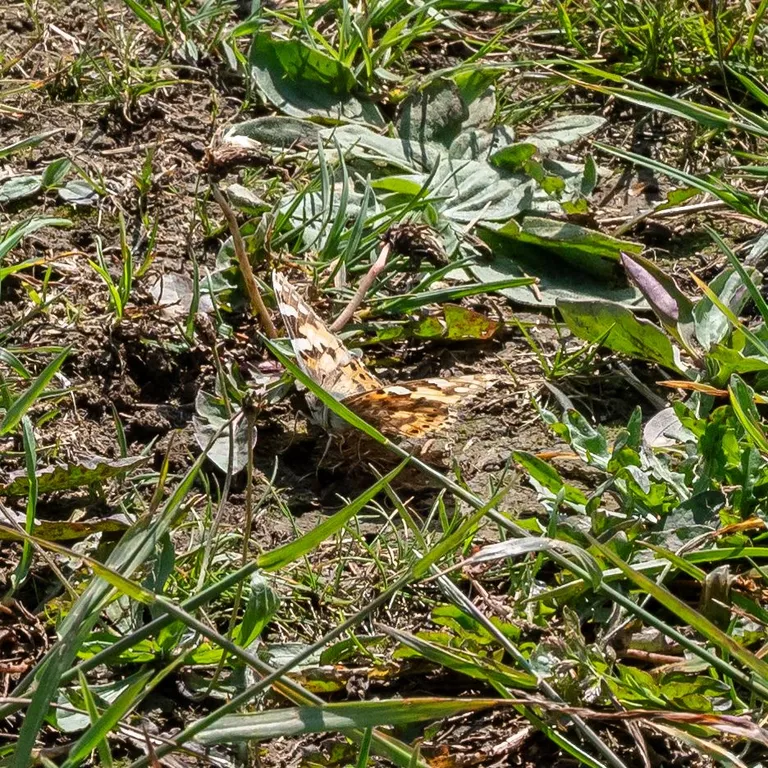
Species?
Vanessa cardui
